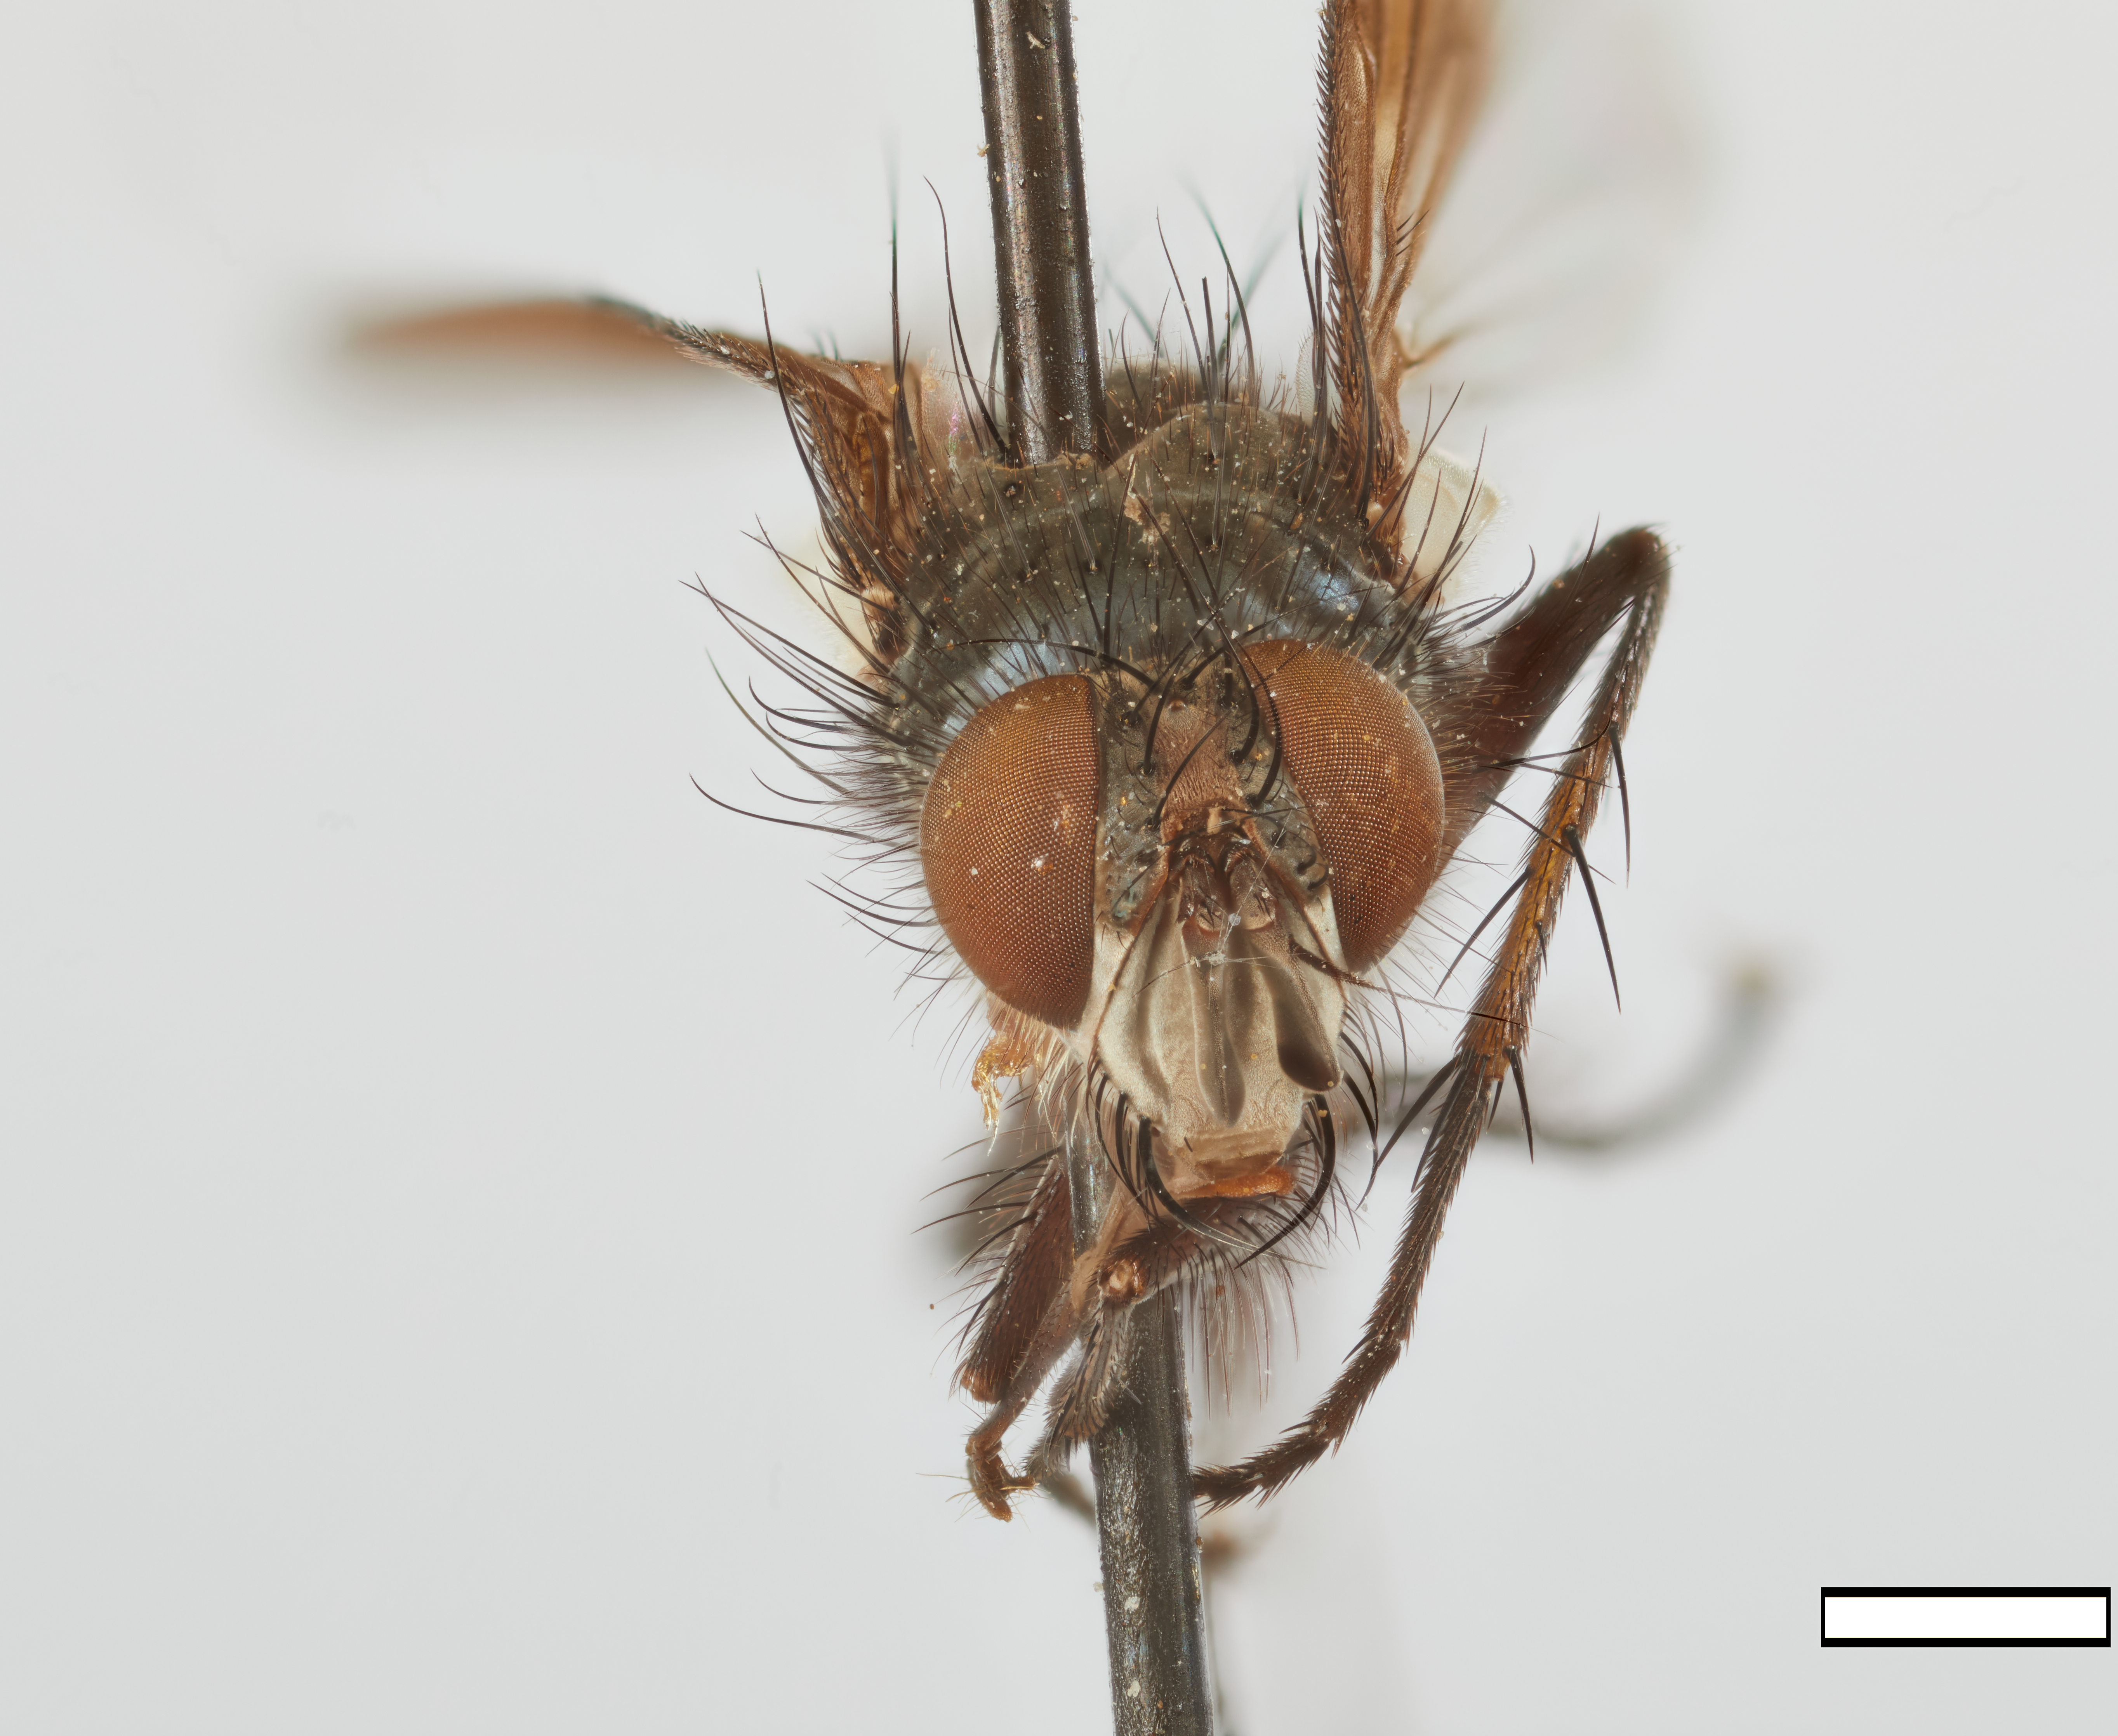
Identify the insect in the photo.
Neotrafoiopsis andina
